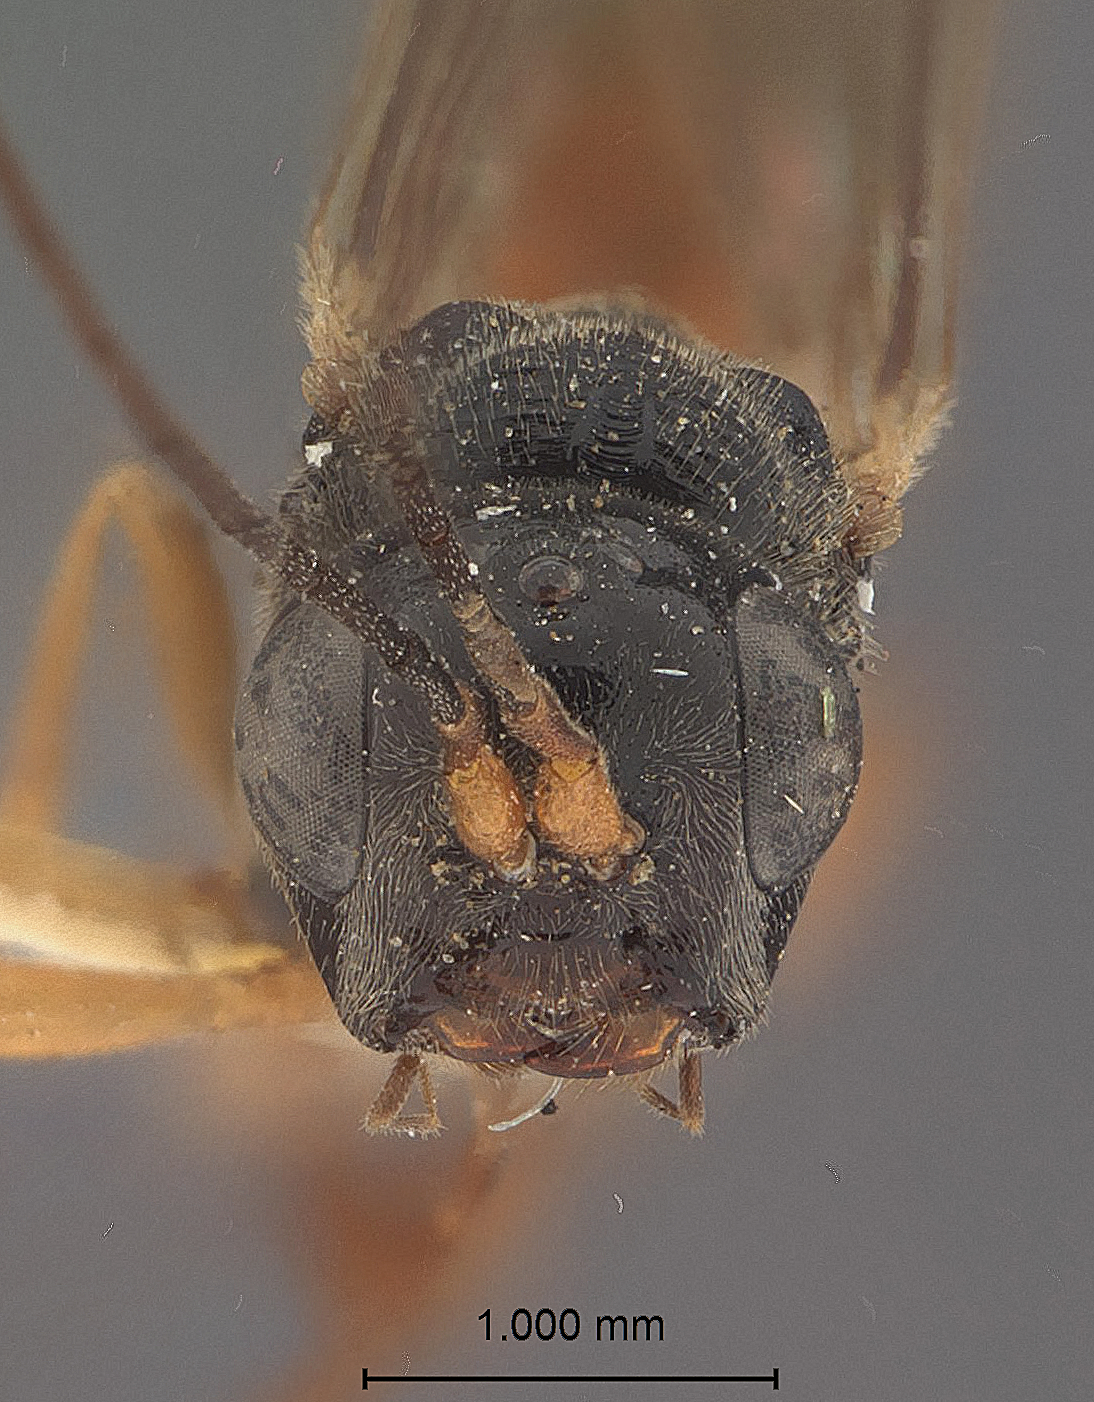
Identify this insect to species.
Pycnaulacus brevicauda
